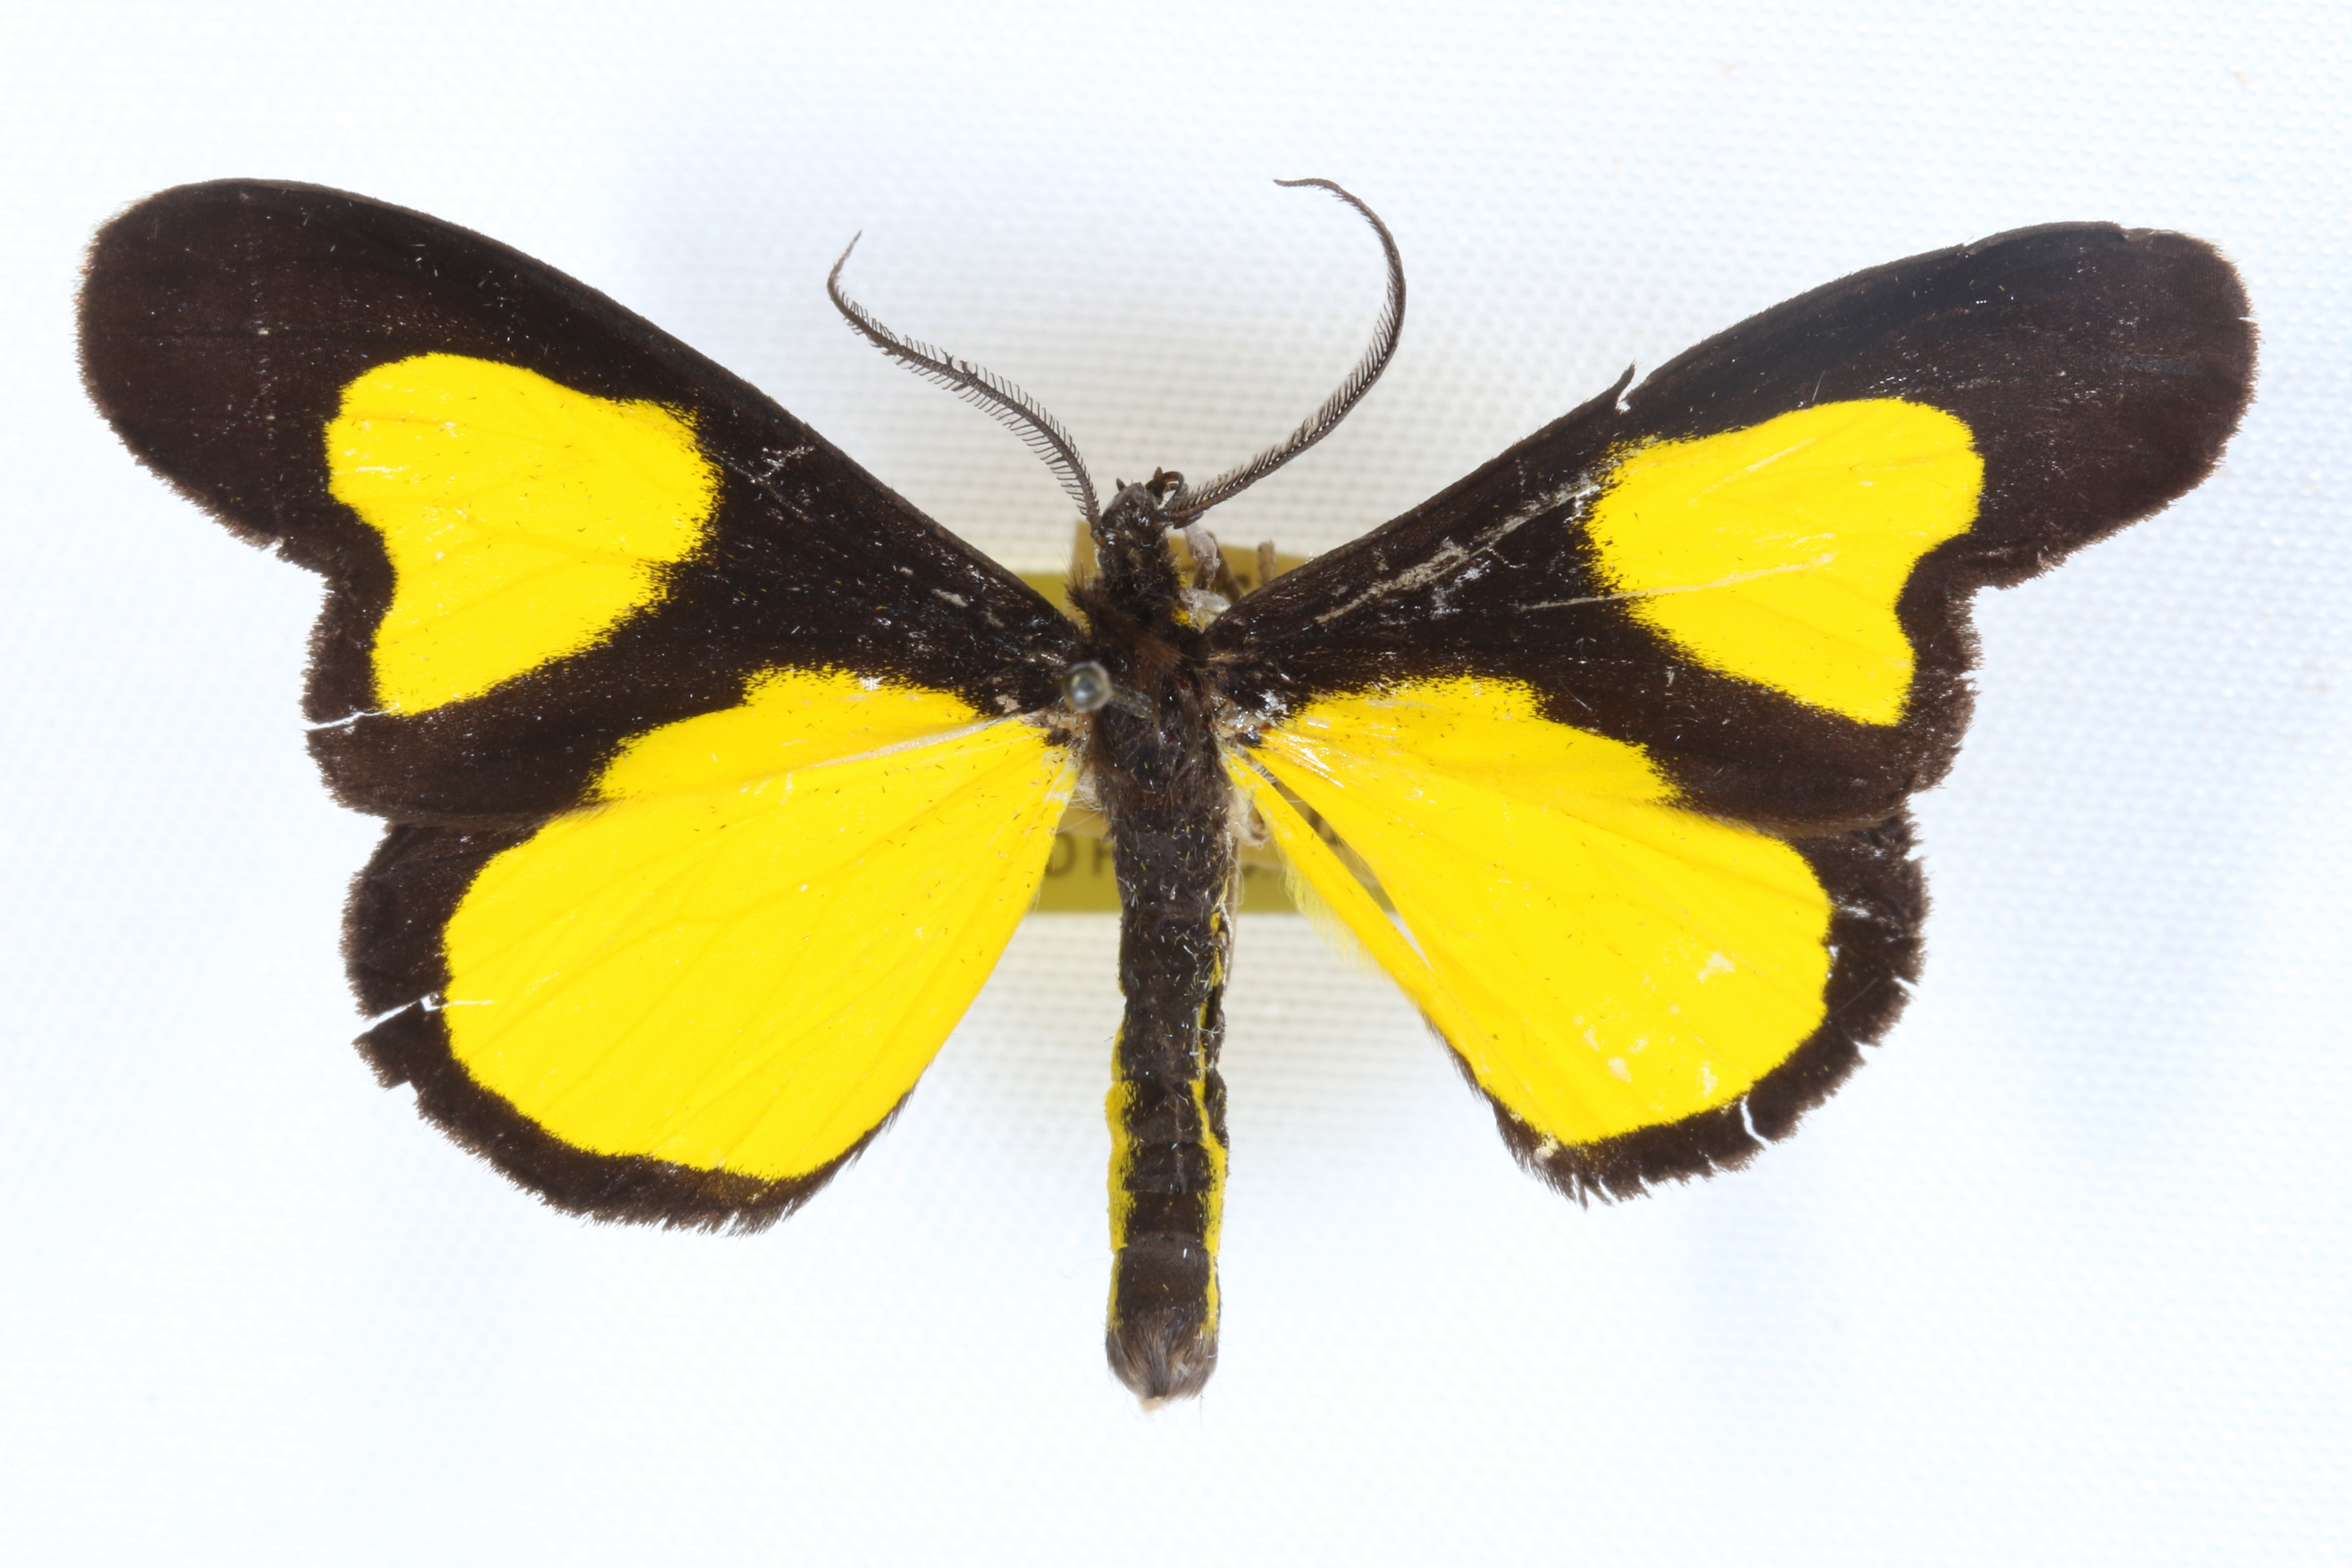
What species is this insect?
Formiana maenades
